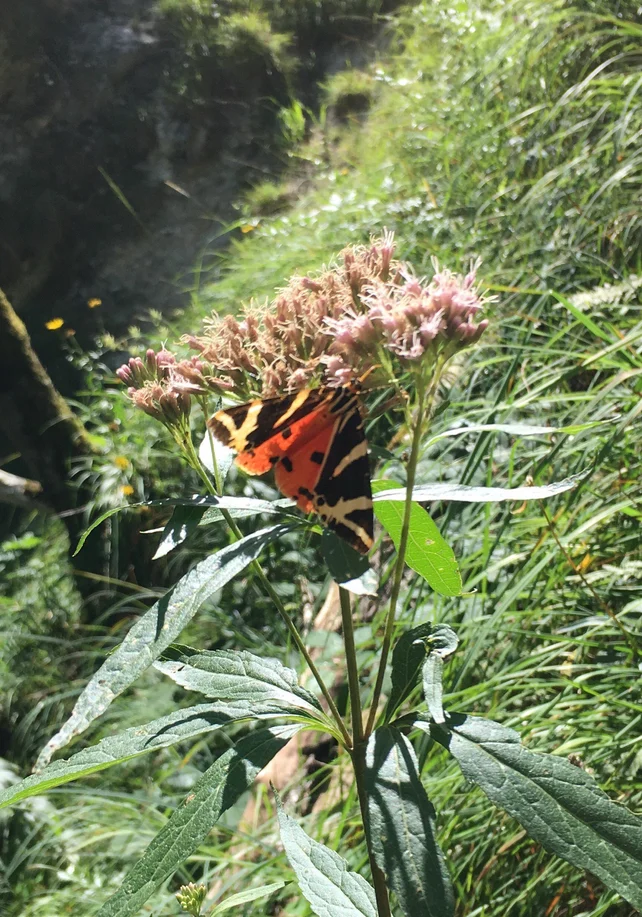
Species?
Euplagia quadripunctaria
